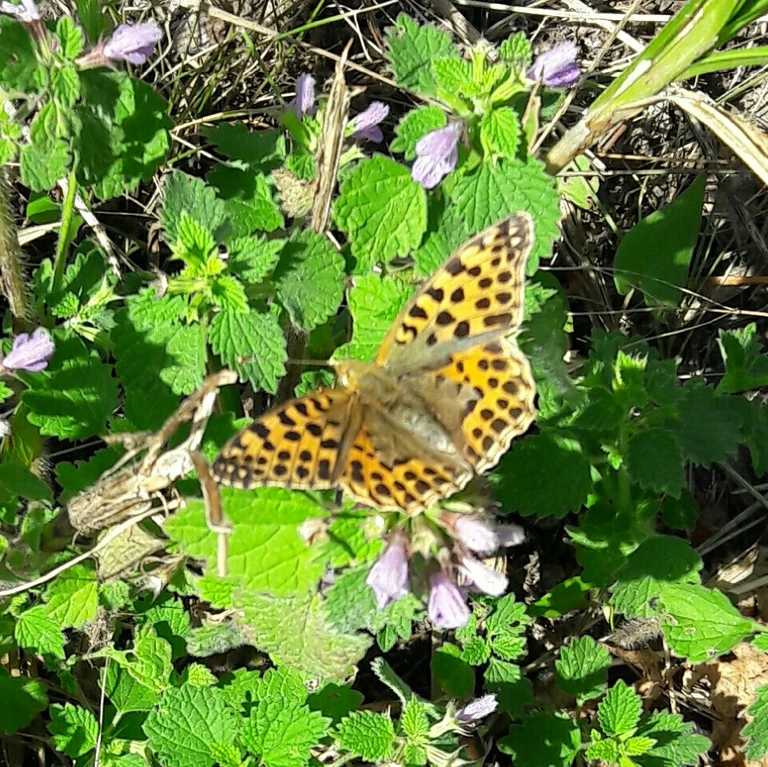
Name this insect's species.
Issoria lathonia
